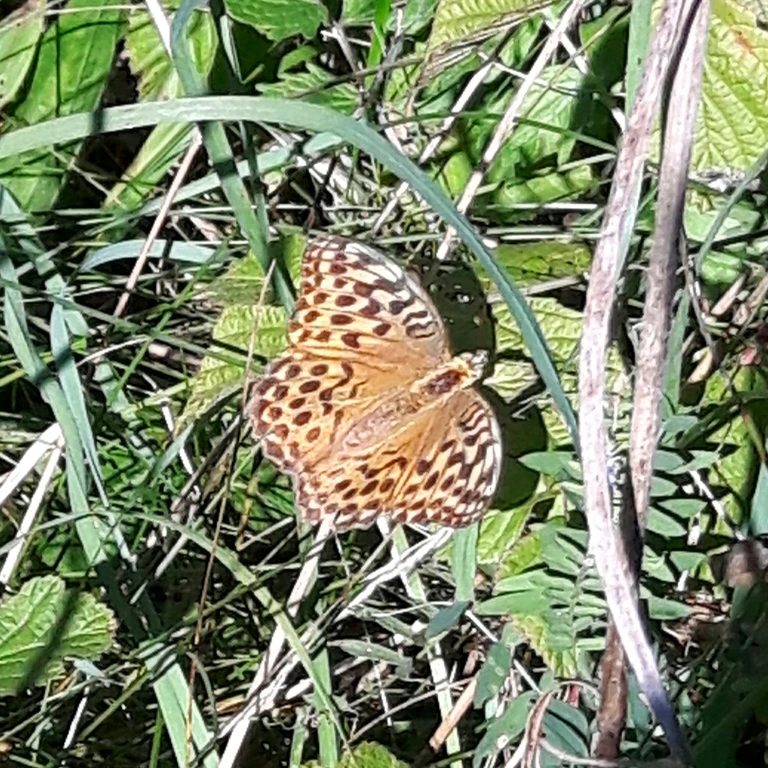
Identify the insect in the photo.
Argynnis paphia
